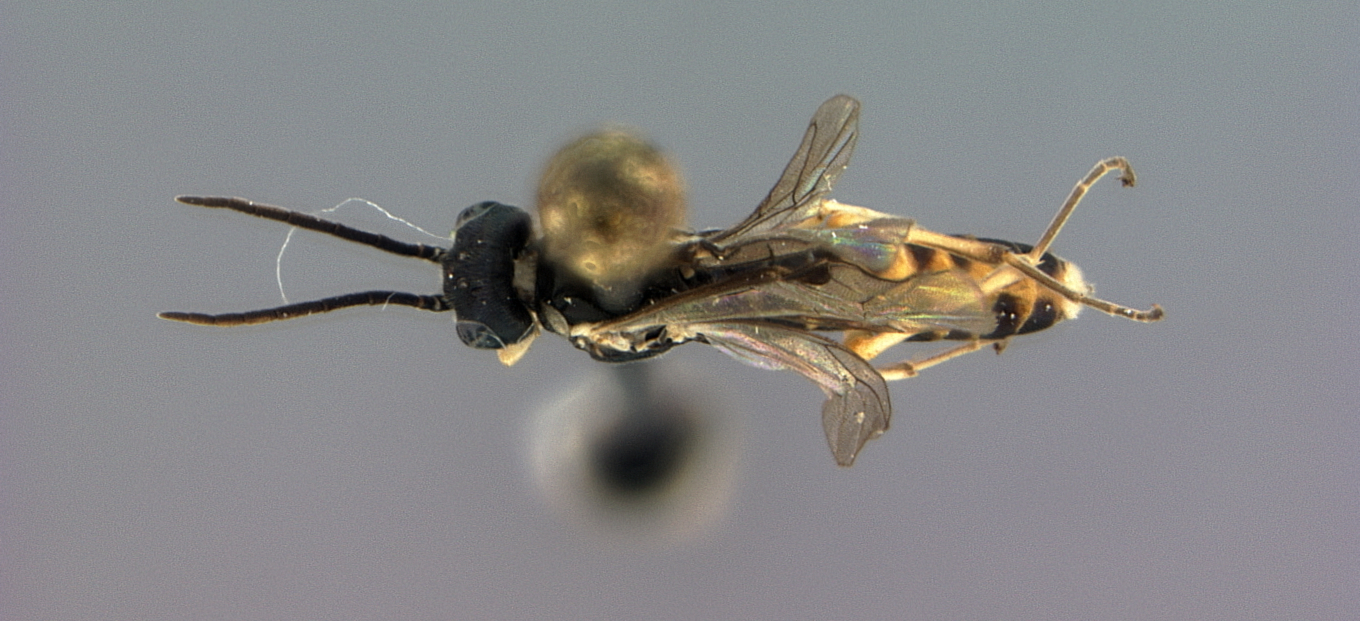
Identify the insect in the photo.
Ametastegia xenia
